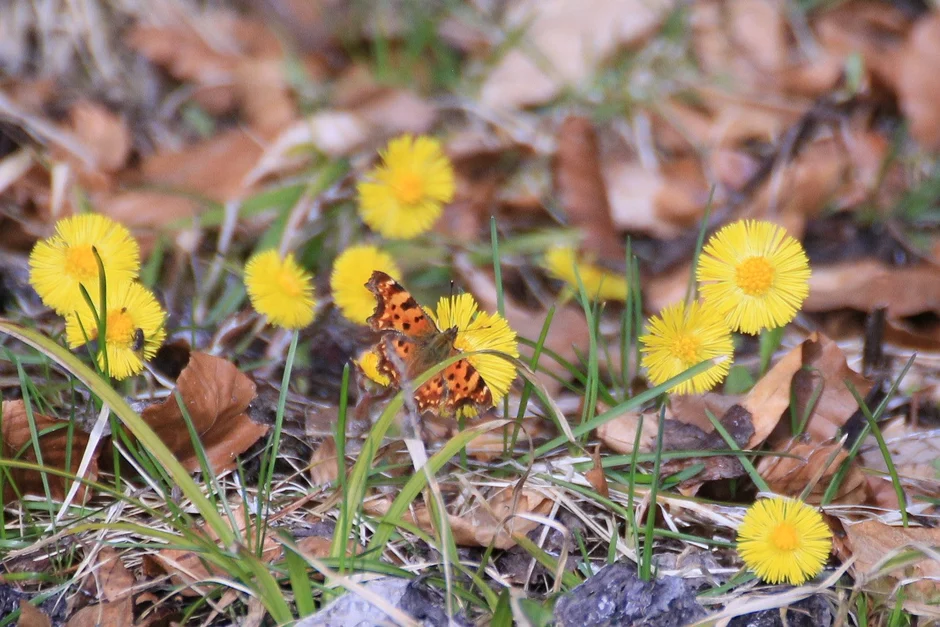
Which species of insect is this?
Polygonia c-album
